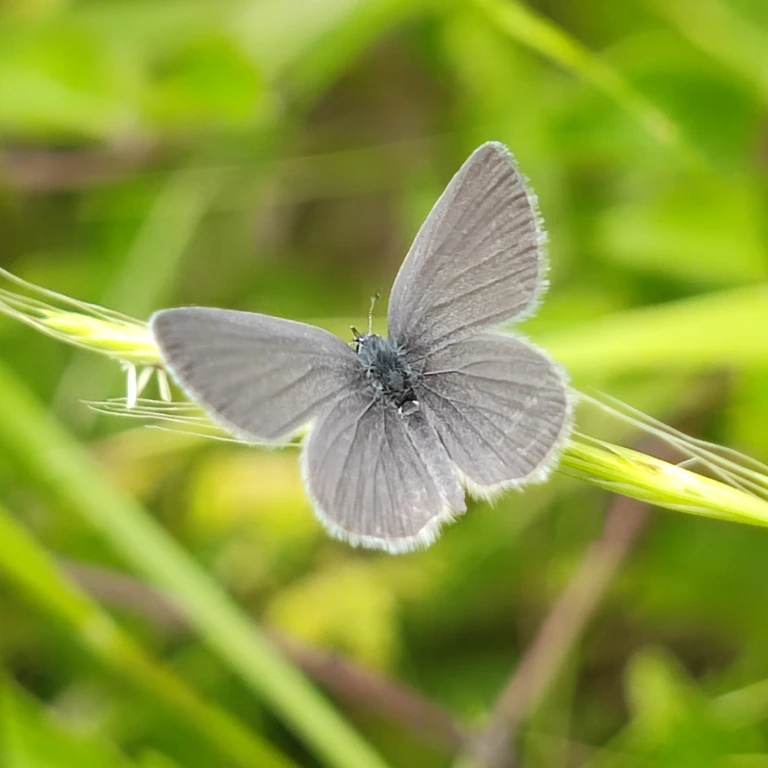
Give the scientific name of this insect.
Cupido minimus
